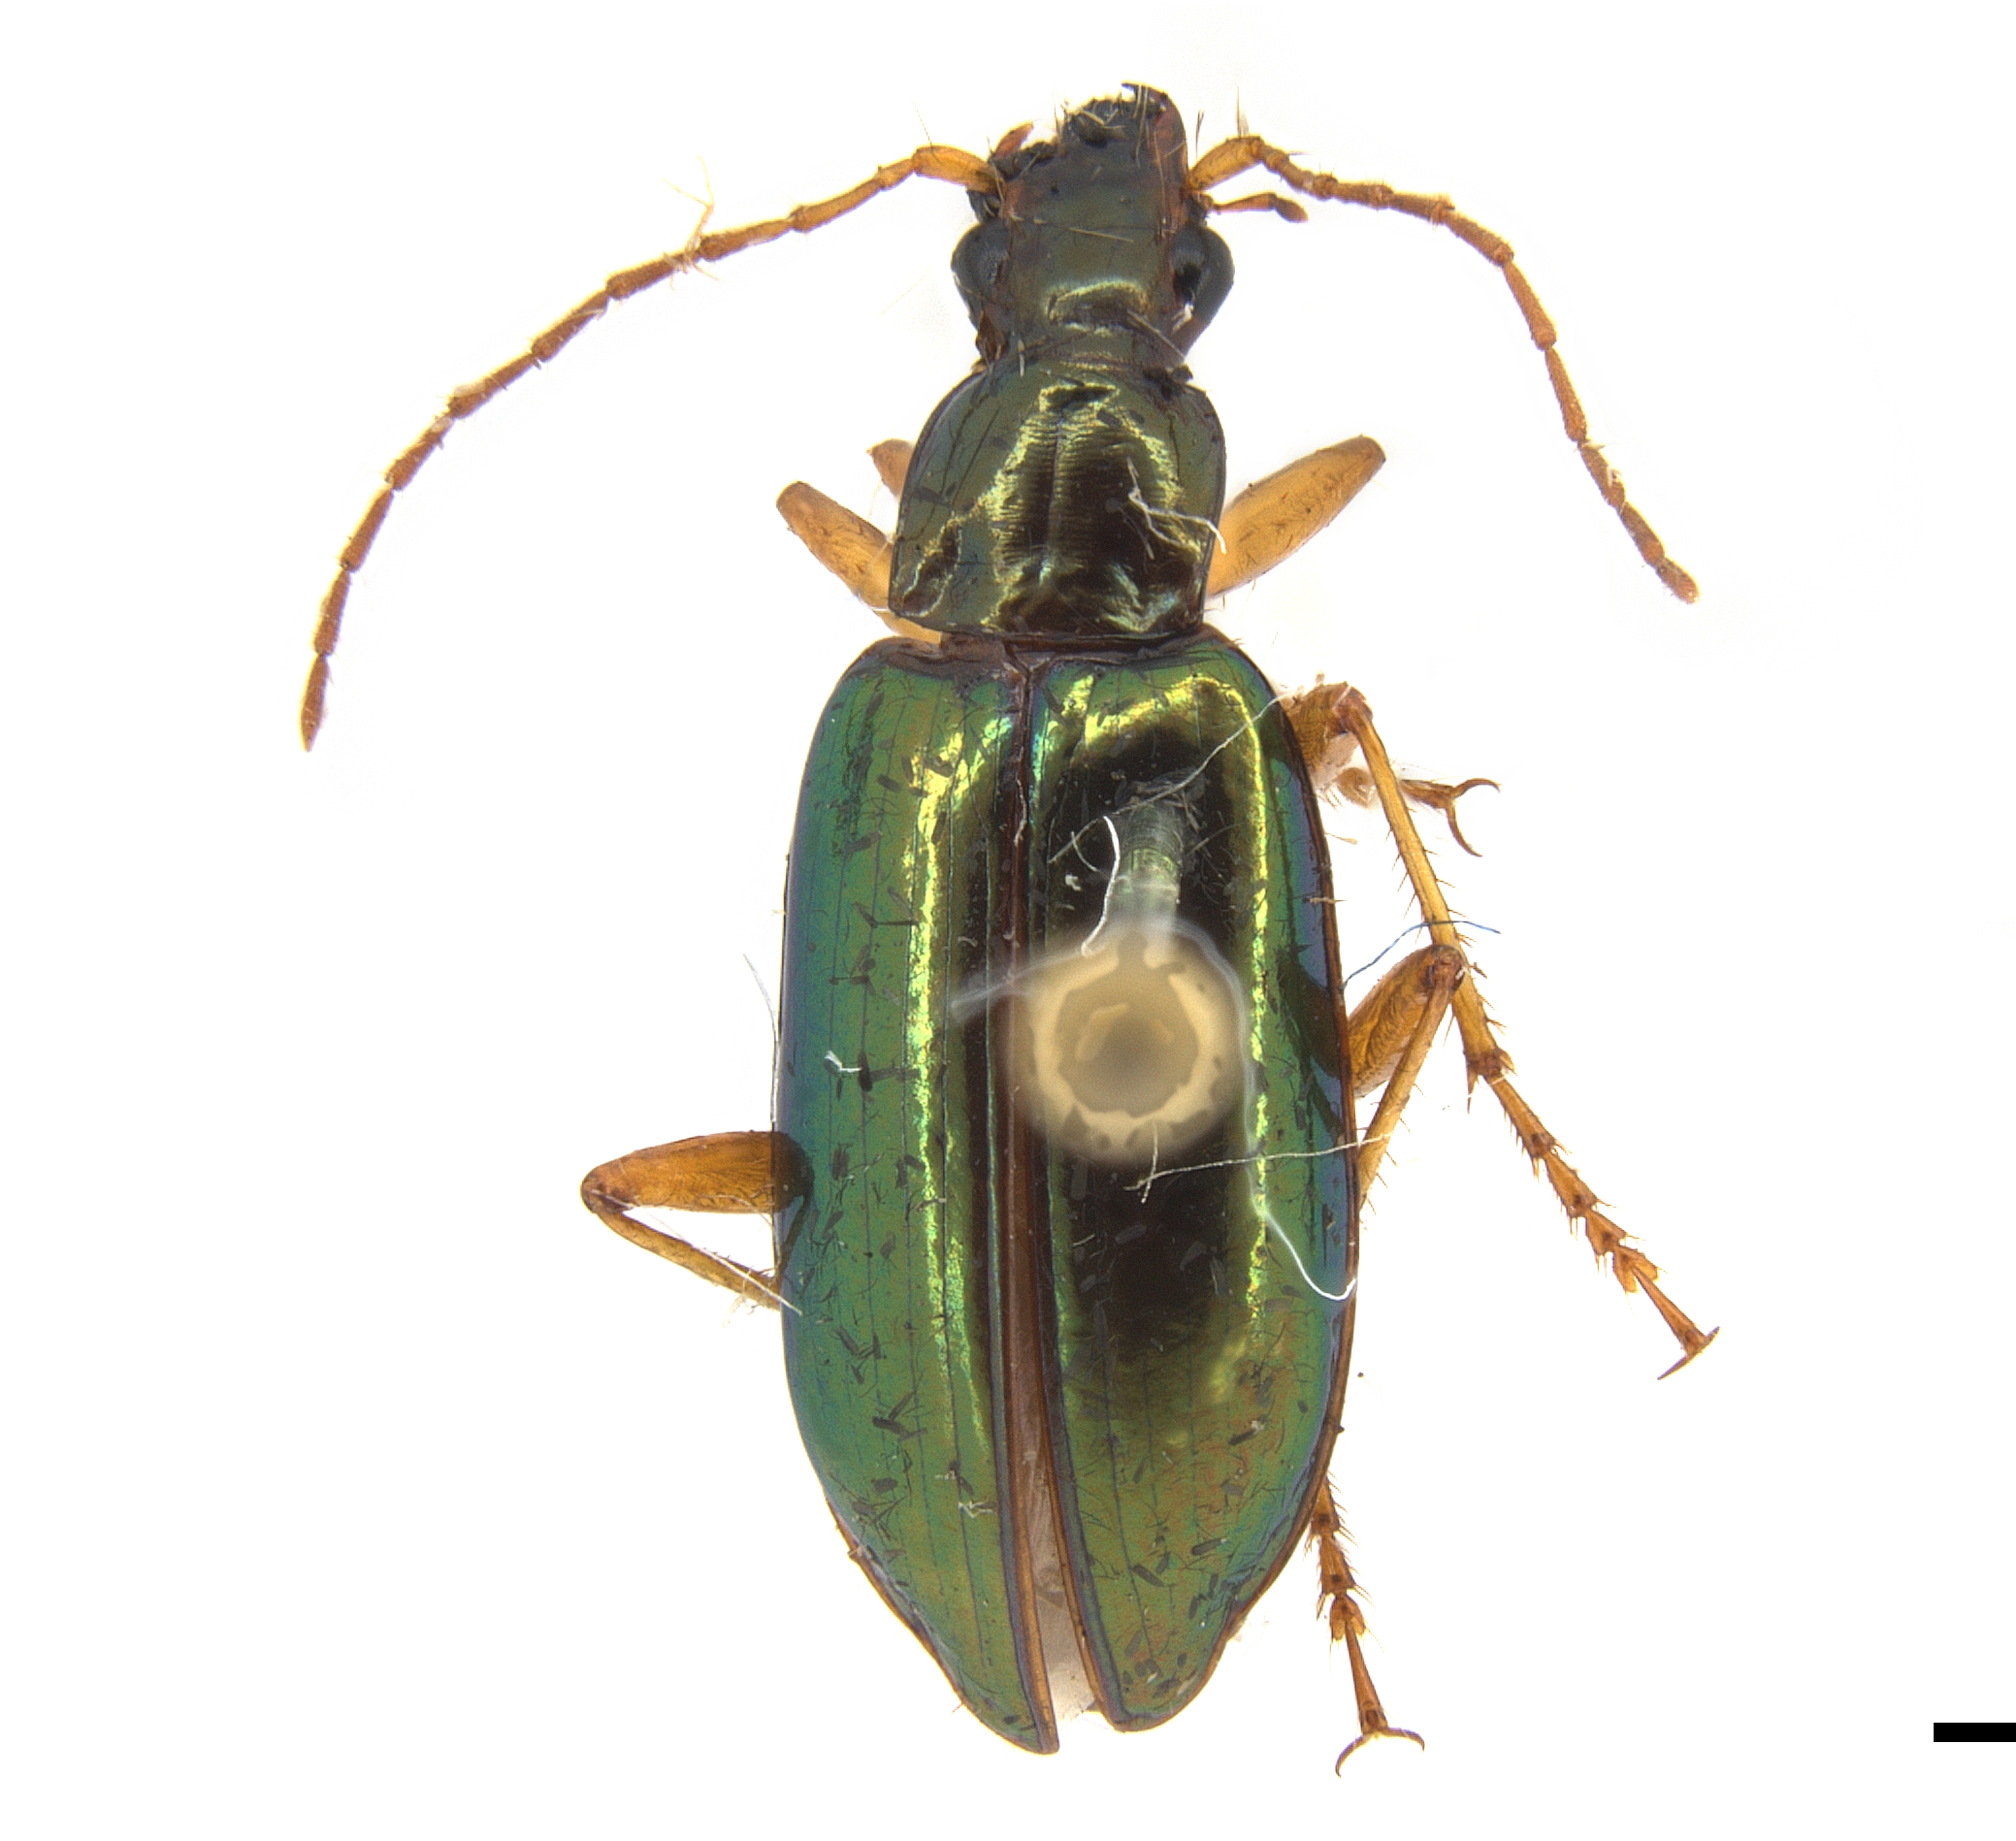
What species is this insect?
Metius carnifex (also Abrobus carnifex)
